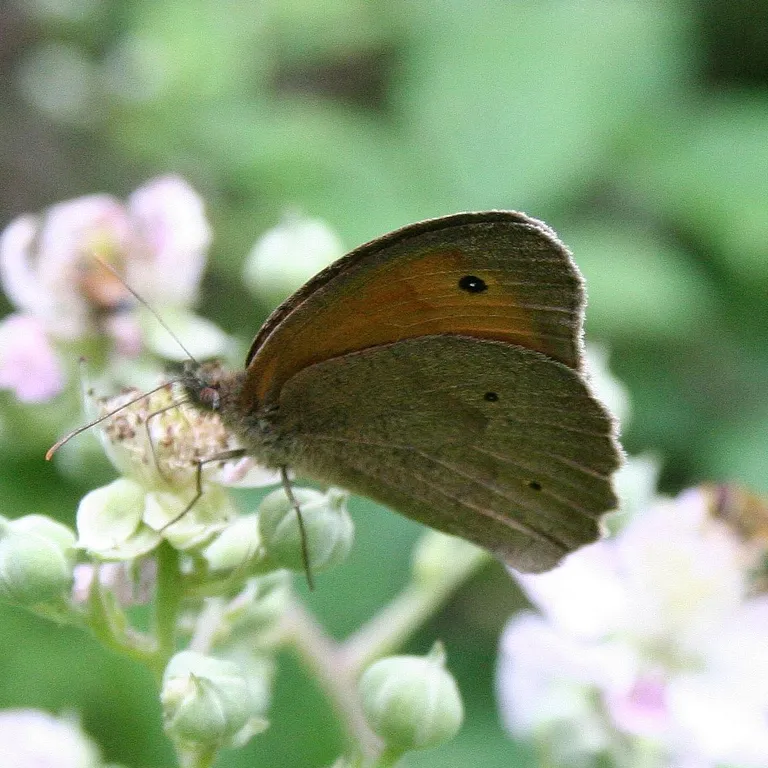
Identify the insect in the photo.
Maniola jurtina
